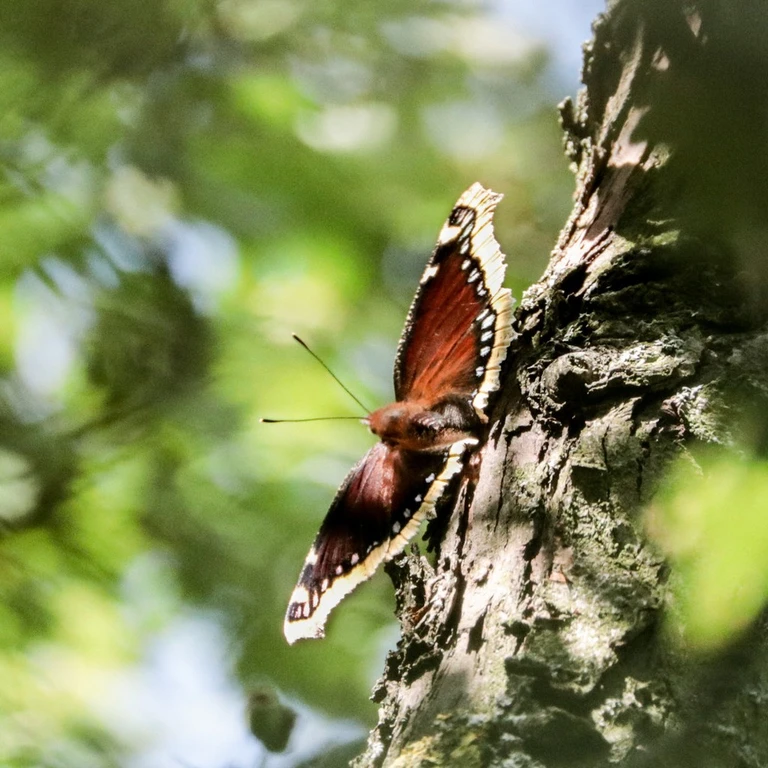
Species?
Nymphalis antiopa
